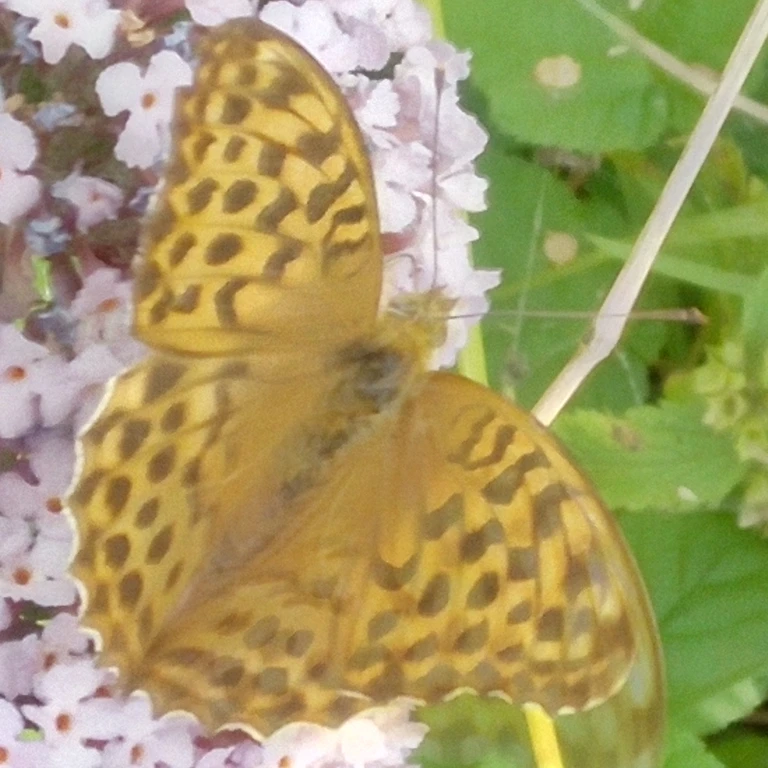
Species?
Argynnis paphia
